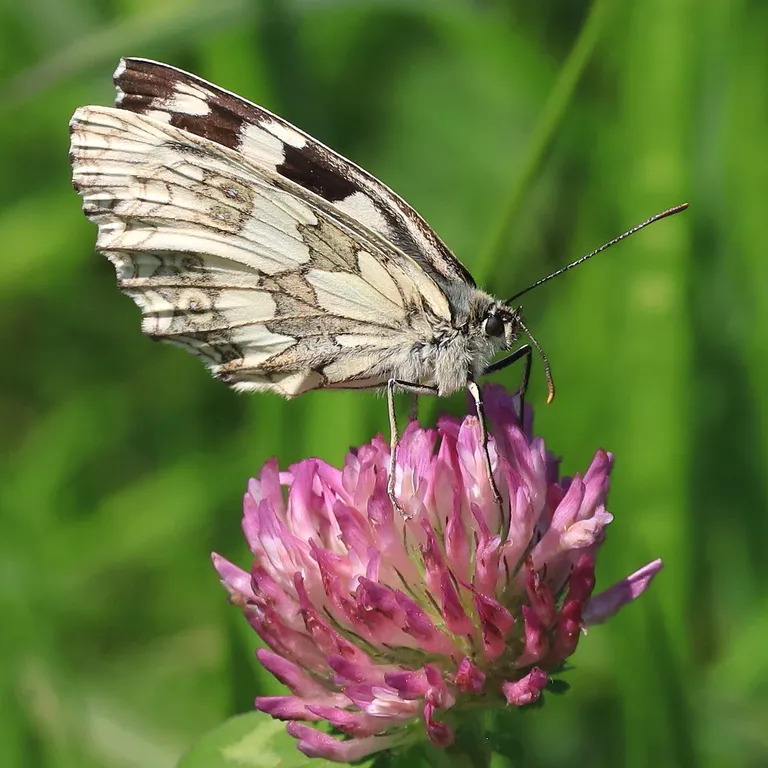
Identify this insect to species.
Melanargia galathea
